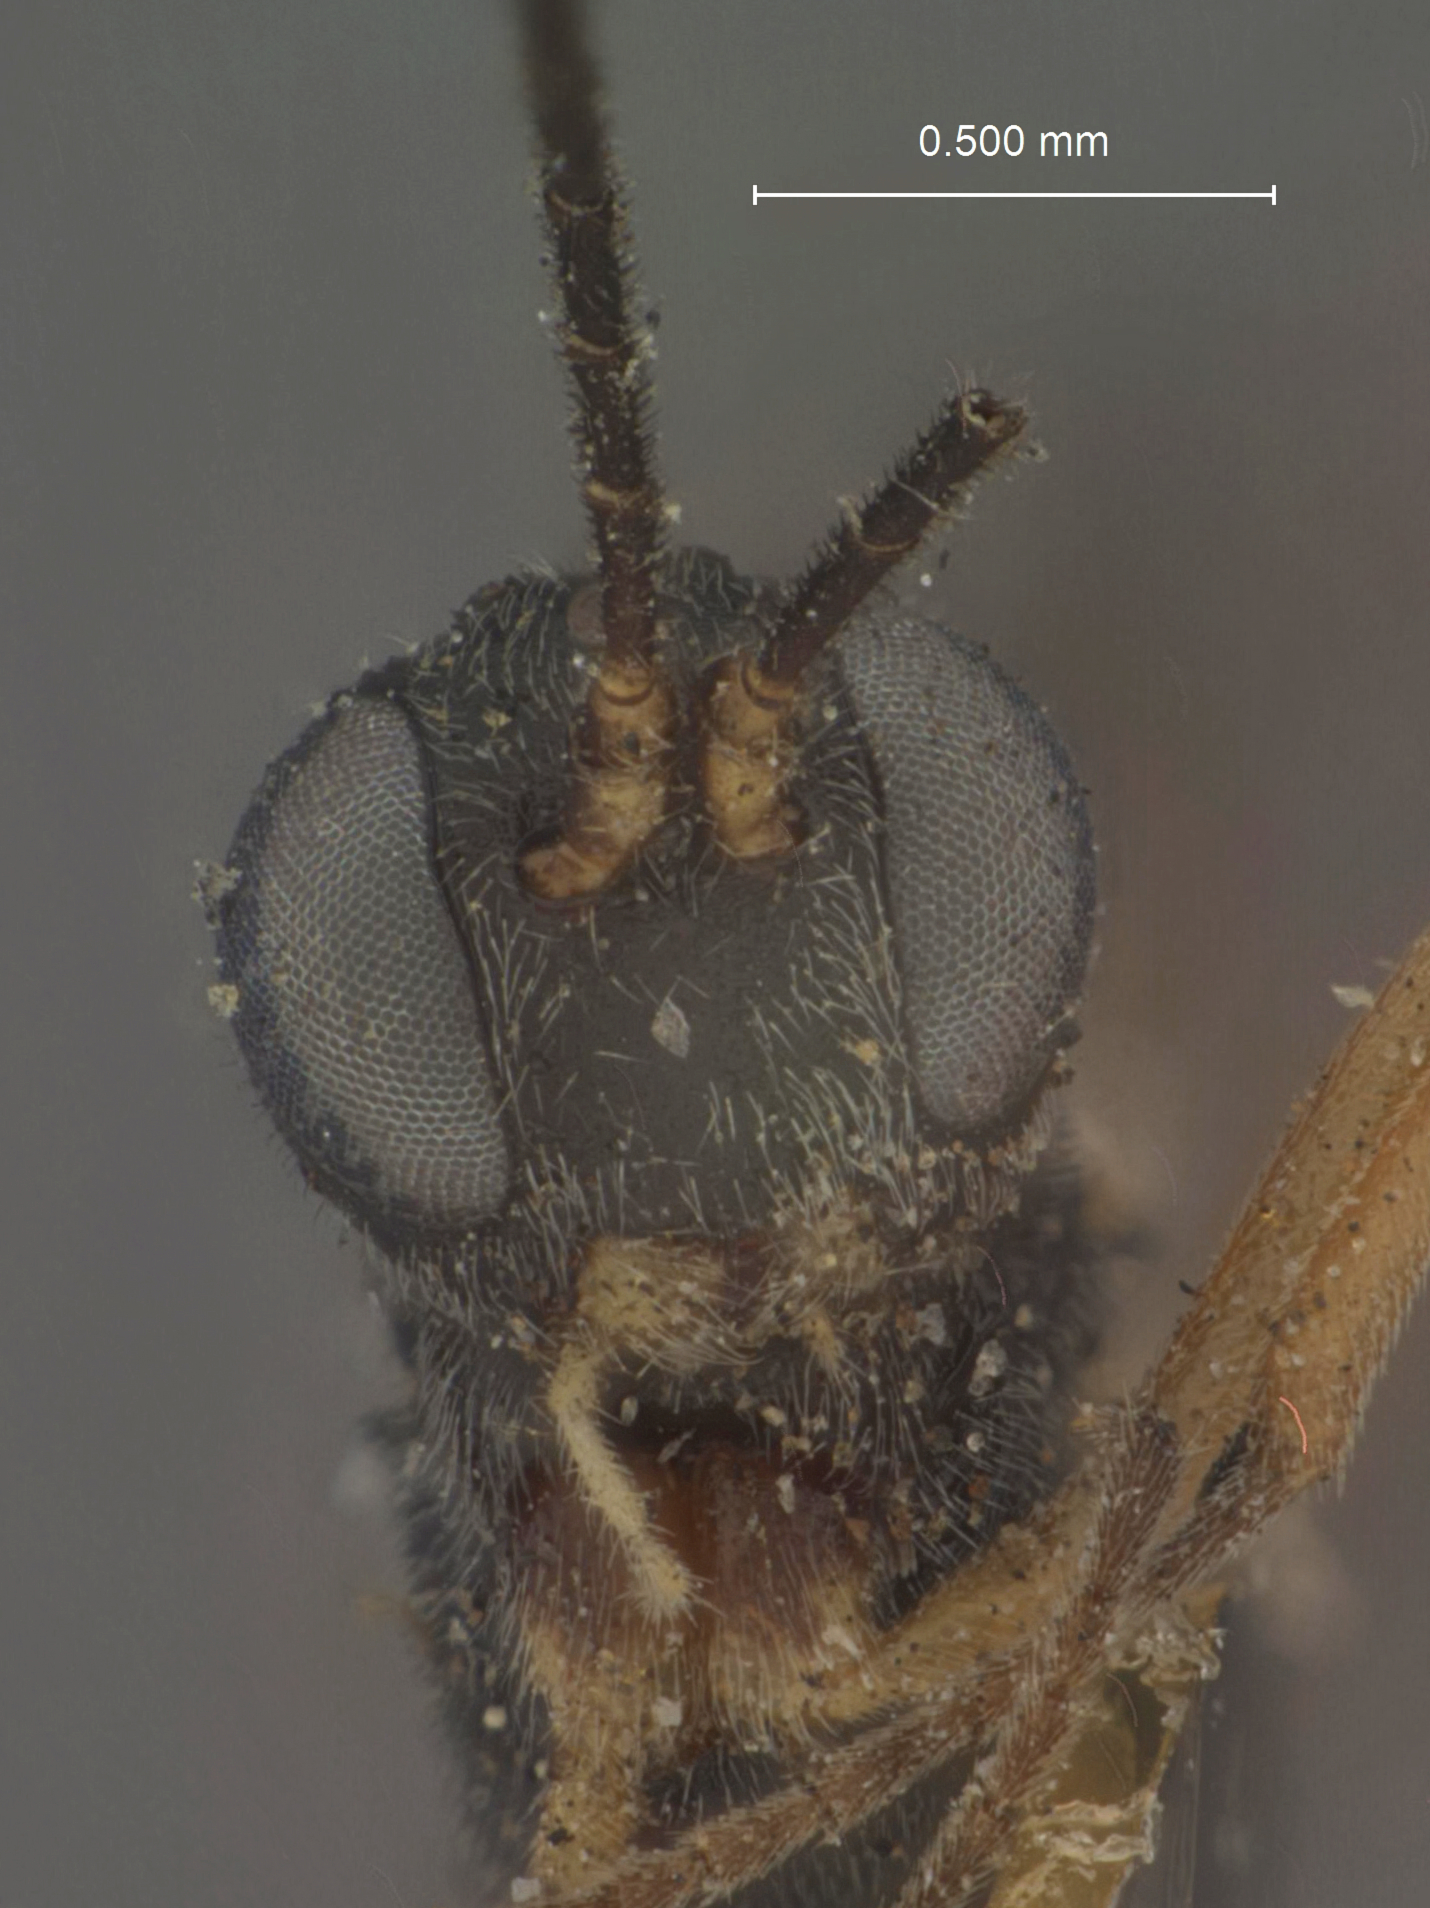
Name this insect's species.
Phaedroctonus temporalis
